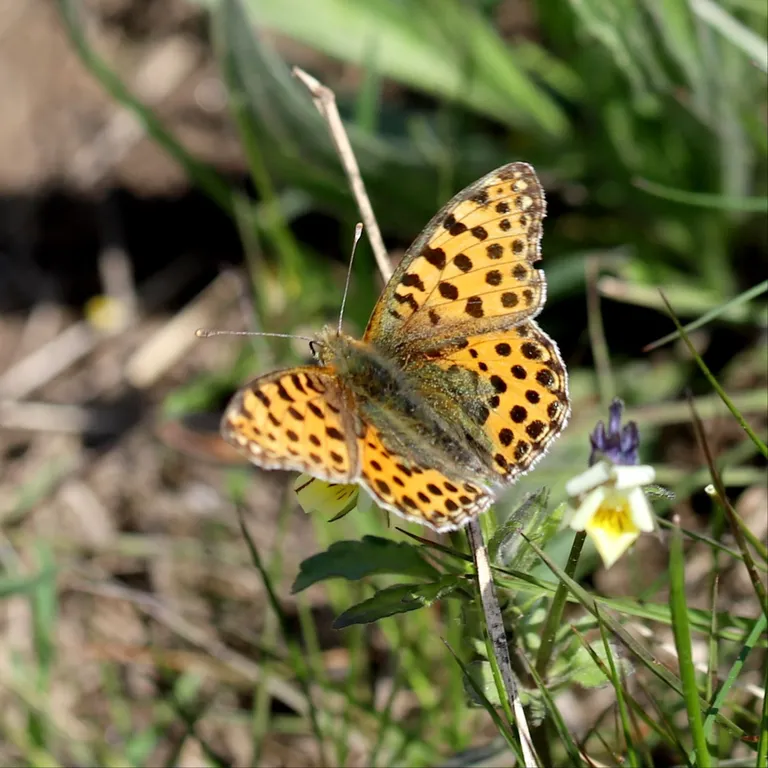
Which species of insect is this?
Issoria lathonia
